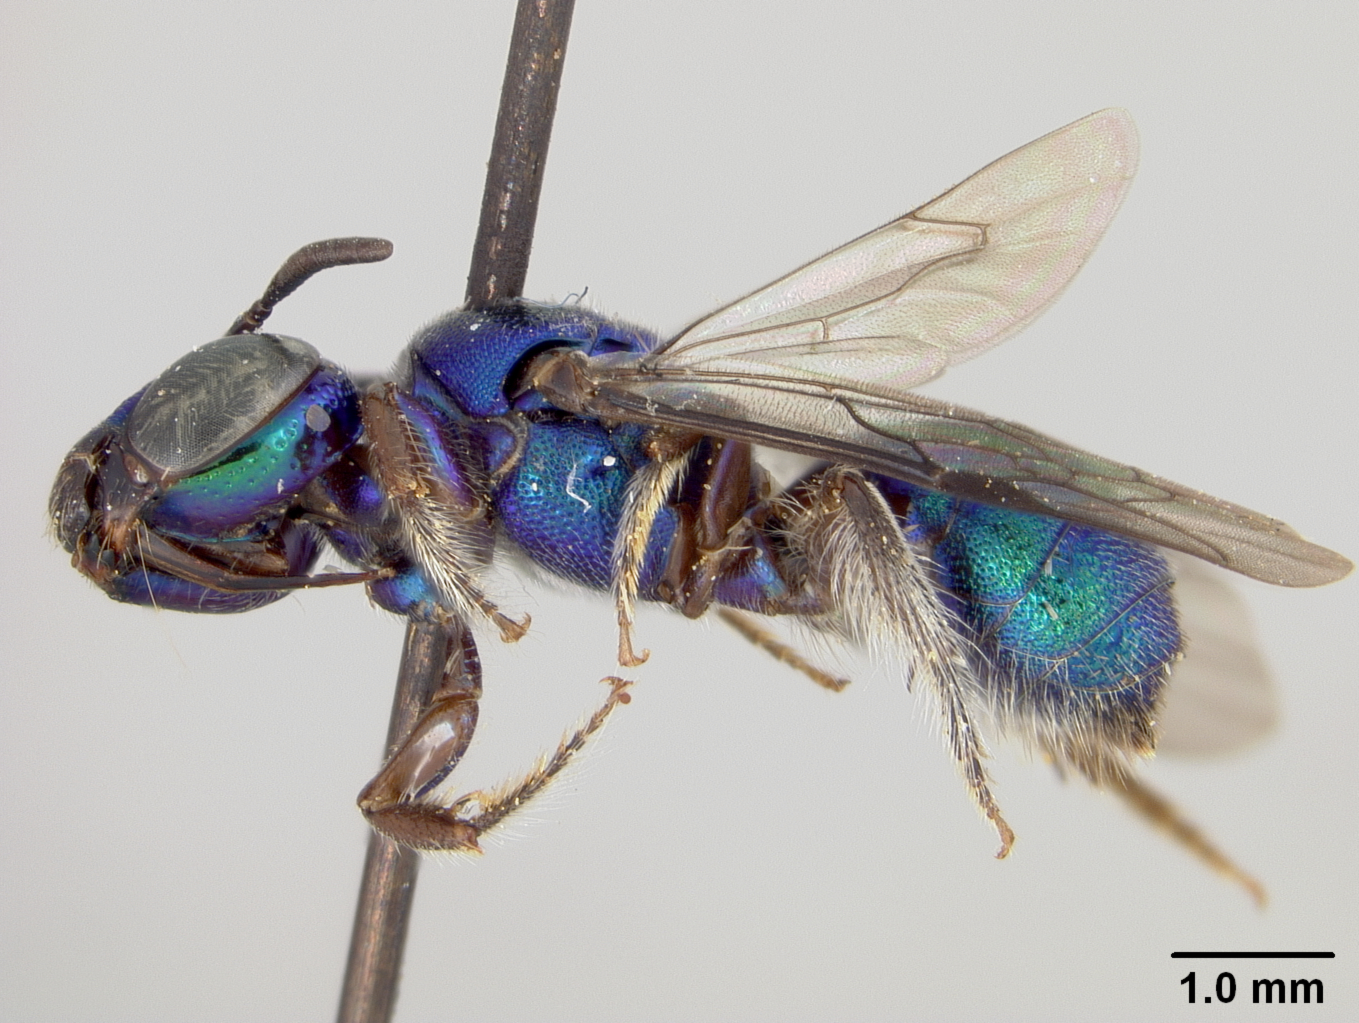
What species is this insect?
Ceratina regalimimus
